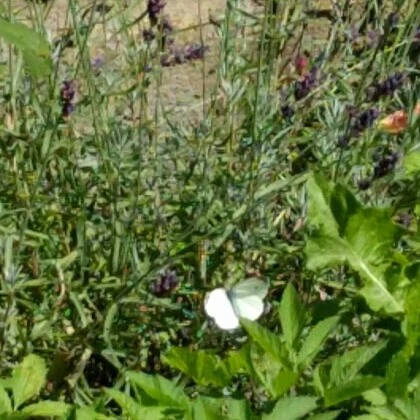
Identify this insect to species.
Pieris rapae
